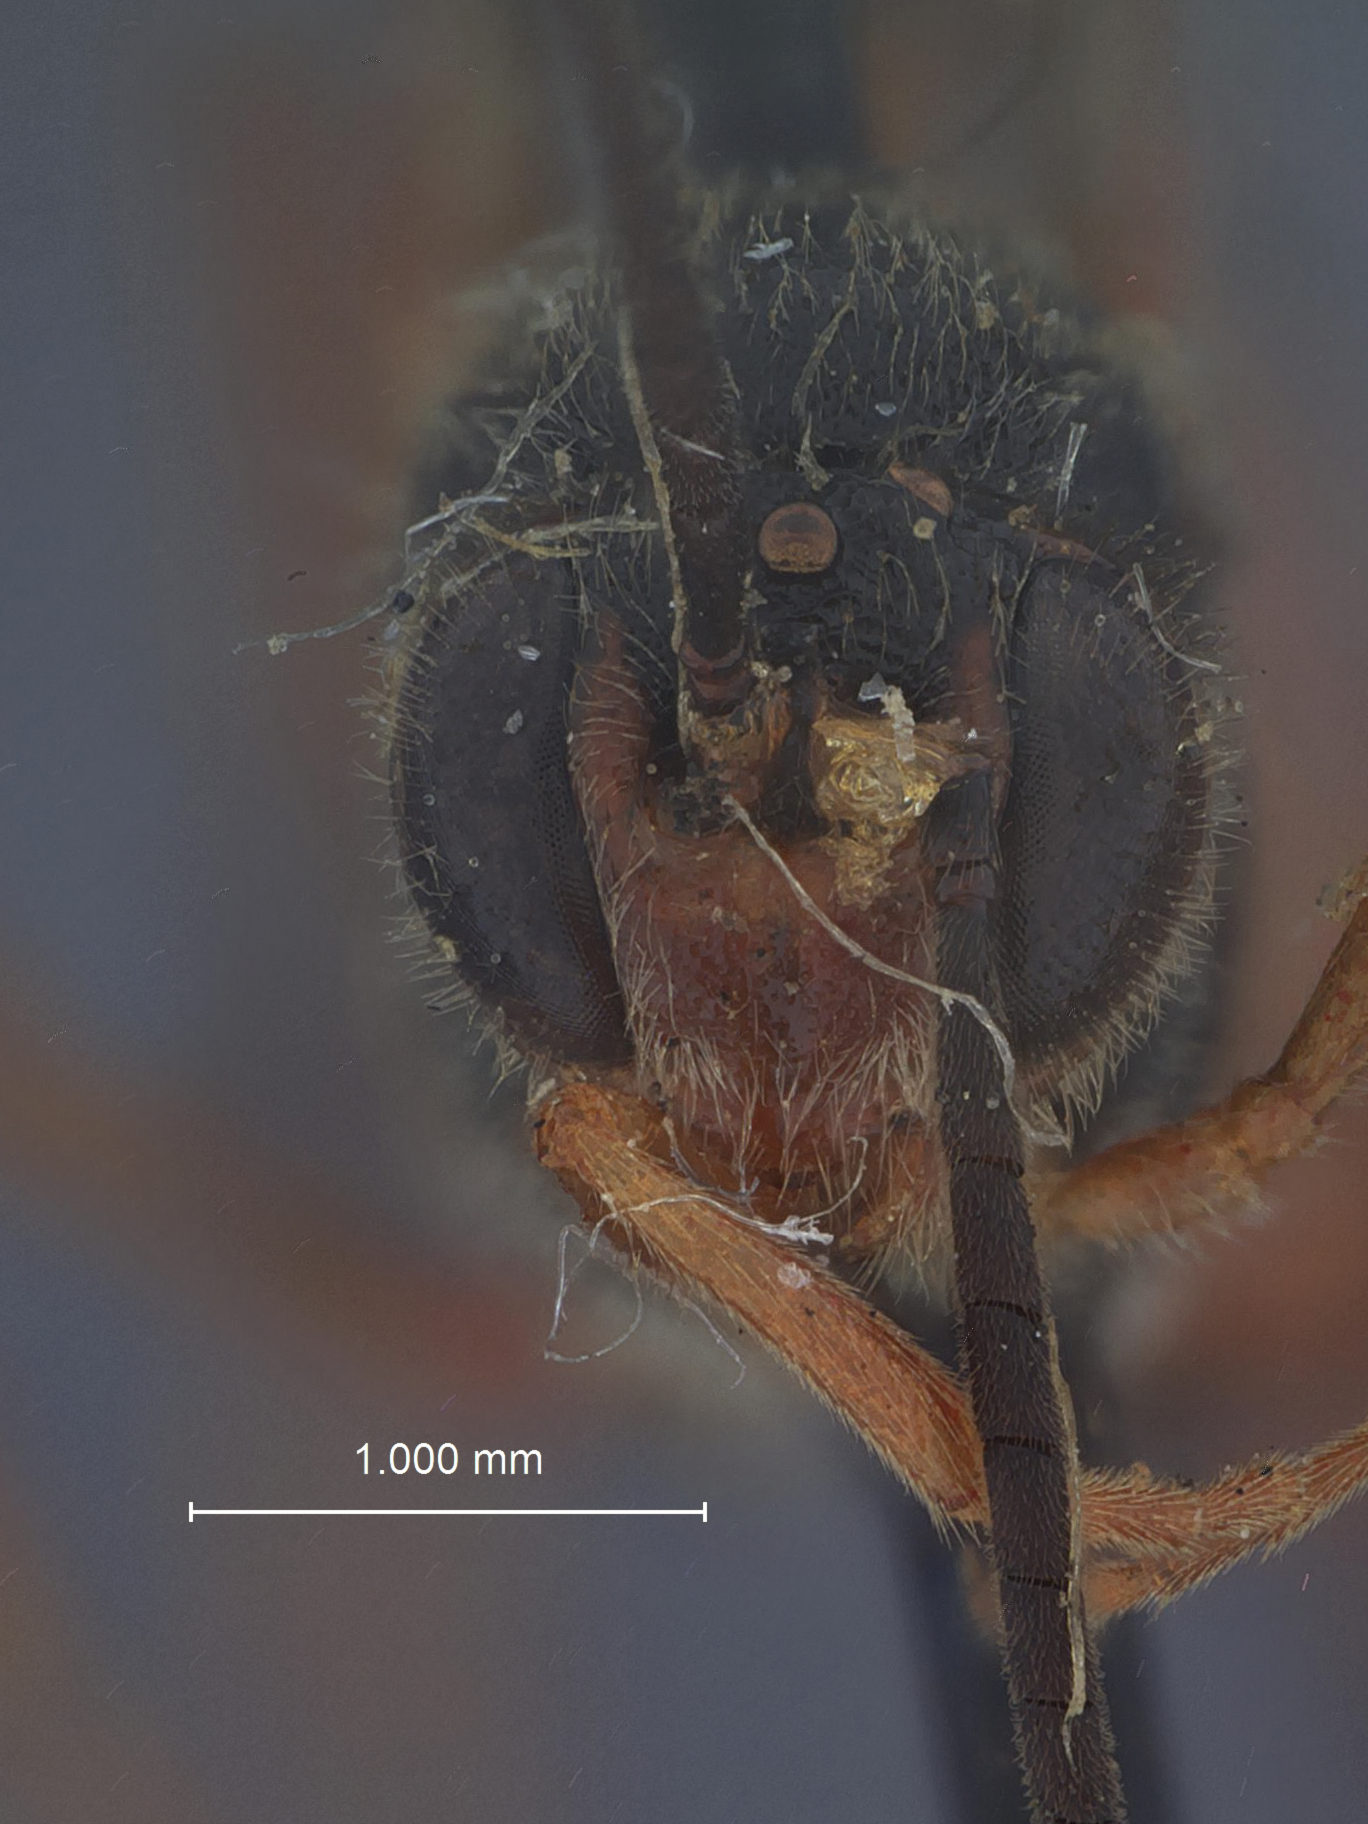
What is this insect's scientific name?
Trichomma granitellae
